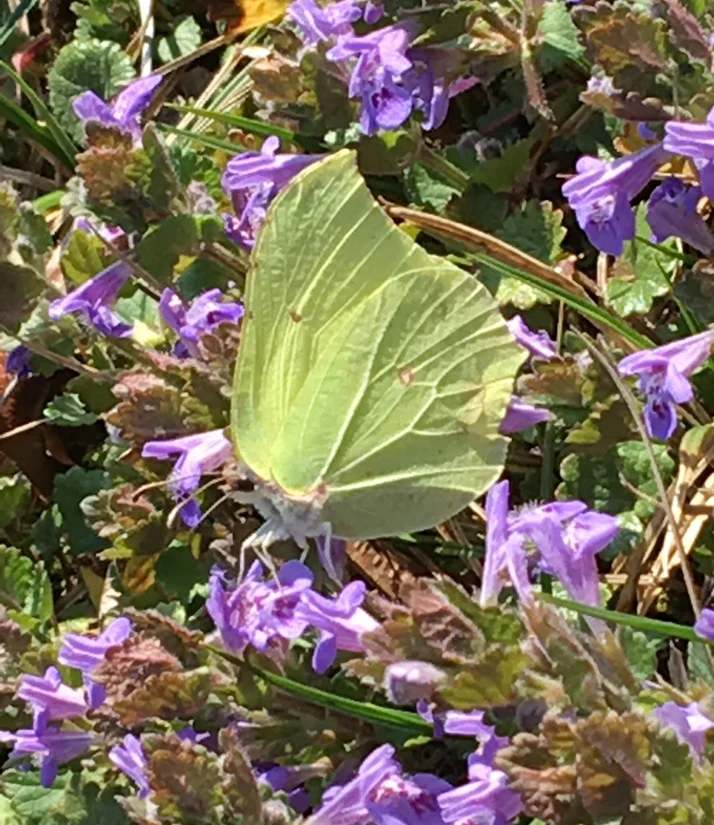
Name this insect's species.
Gonepteryx rhamni
